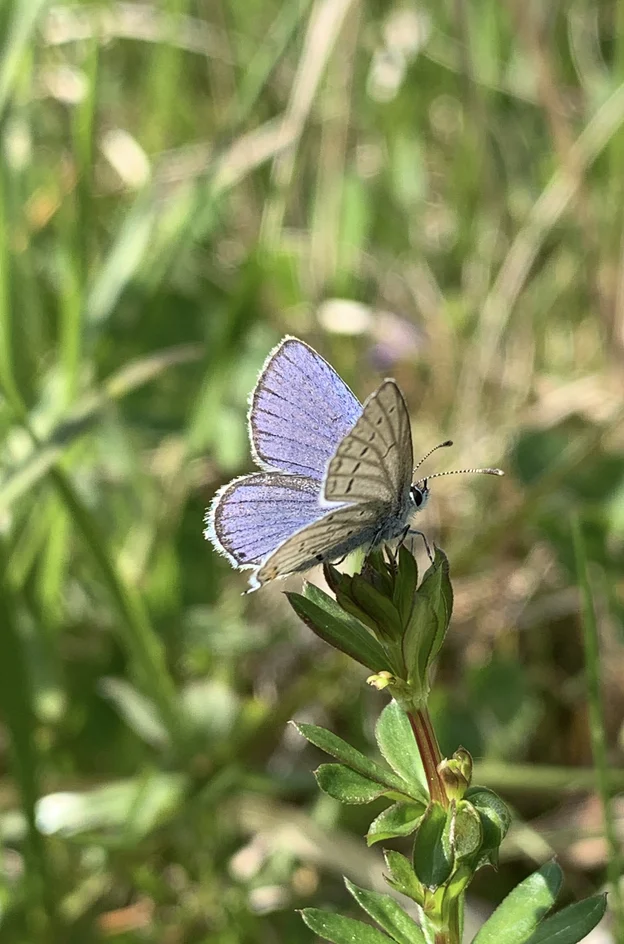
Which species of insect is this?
Cupido argiades (also Elkalyce argiades)
